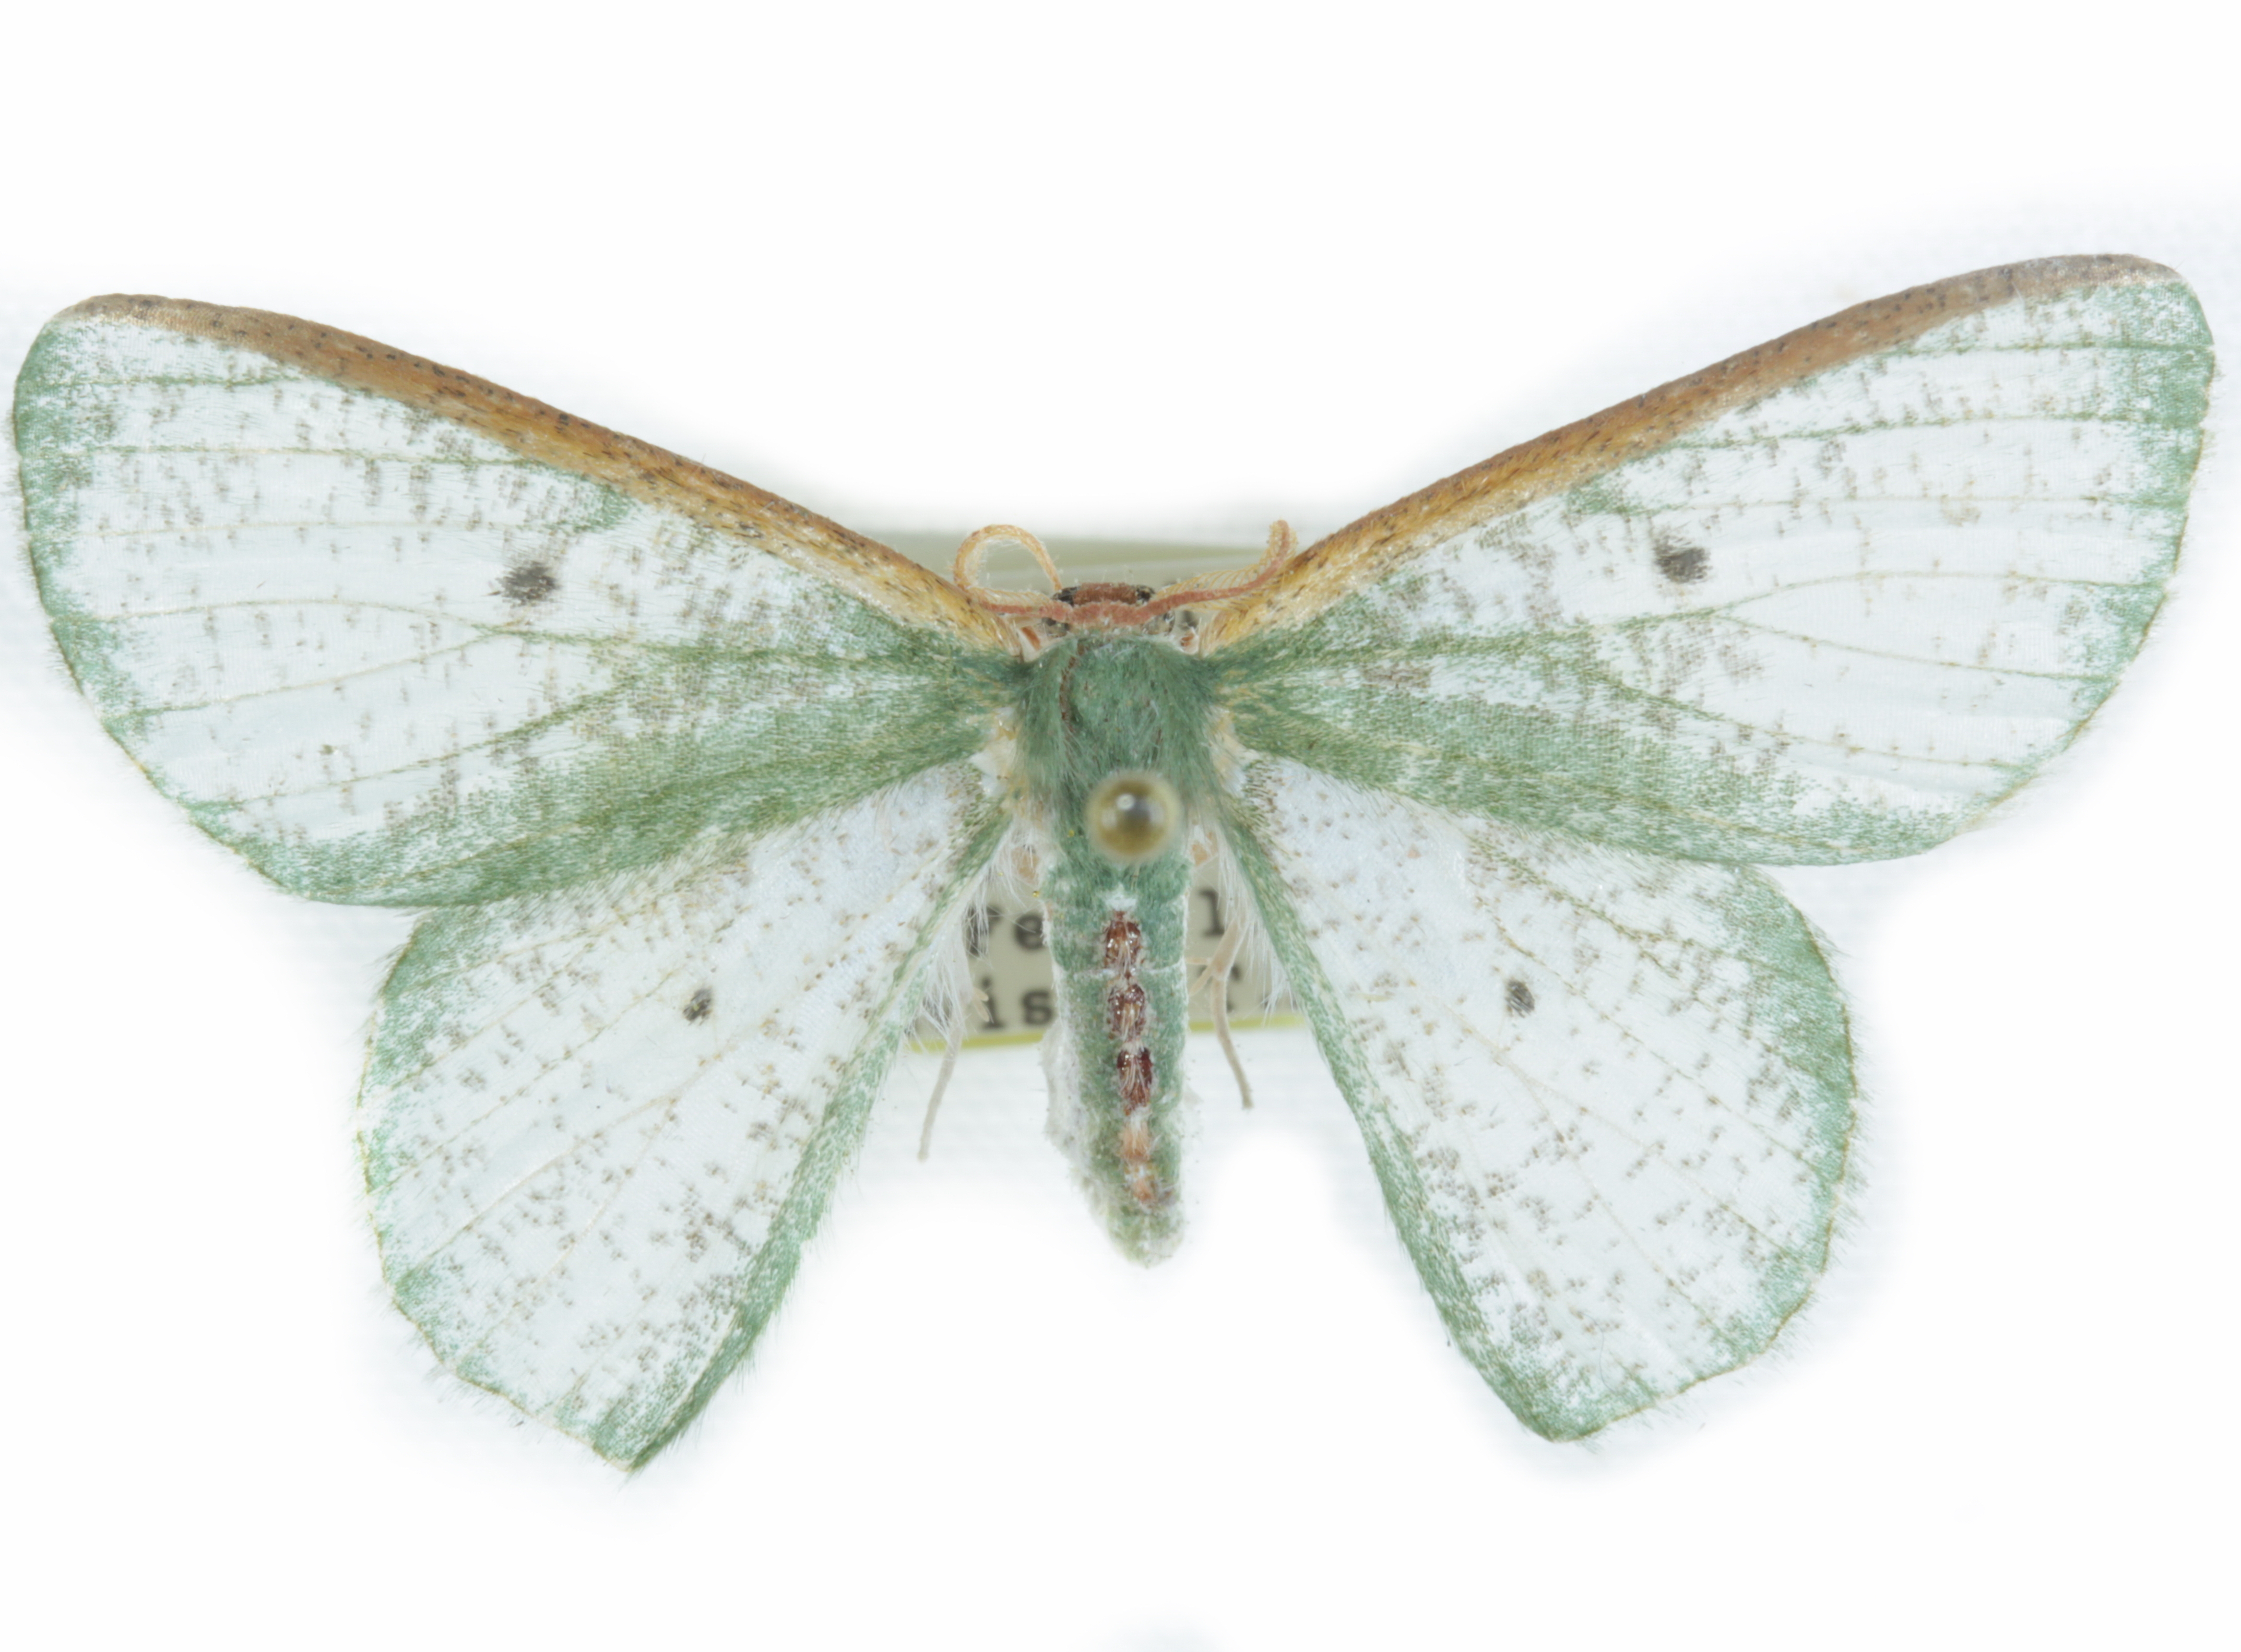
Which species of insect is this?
Oospila nivetacta
